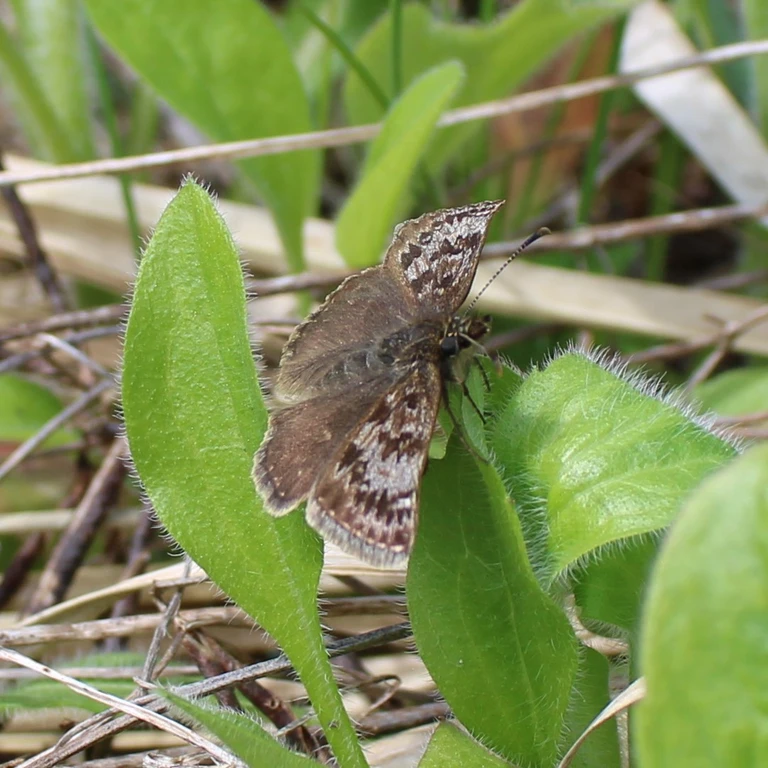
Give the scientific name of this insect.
Erynnis tages
